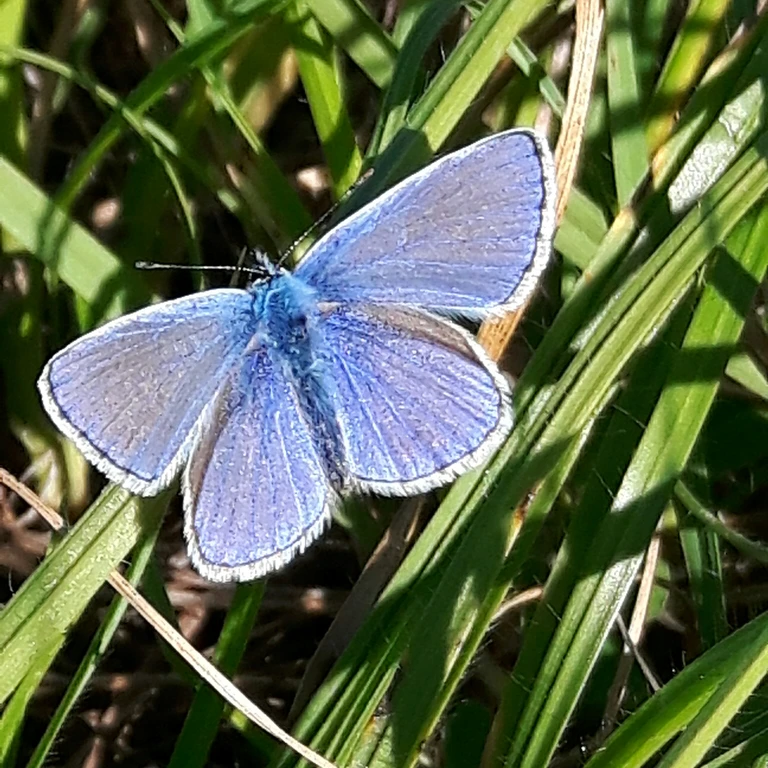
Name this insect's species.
Polyommatus icarus
